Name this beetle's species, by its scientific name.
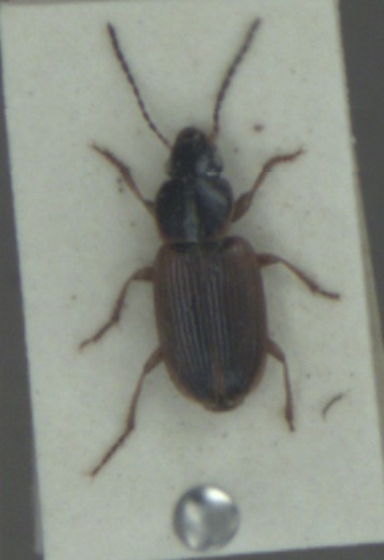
Stenolophus mixtus
